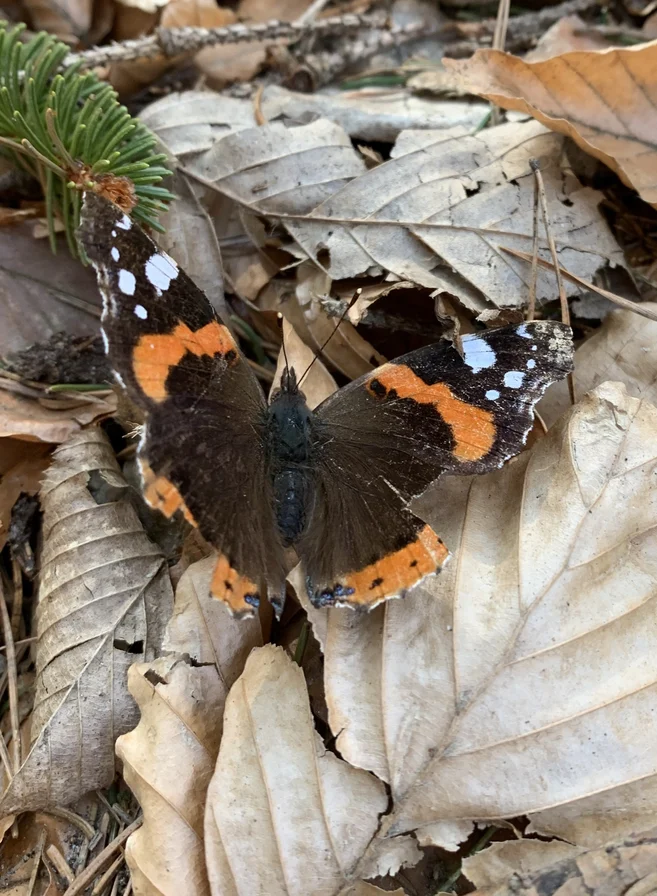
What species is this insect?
Vanessa atalanta
